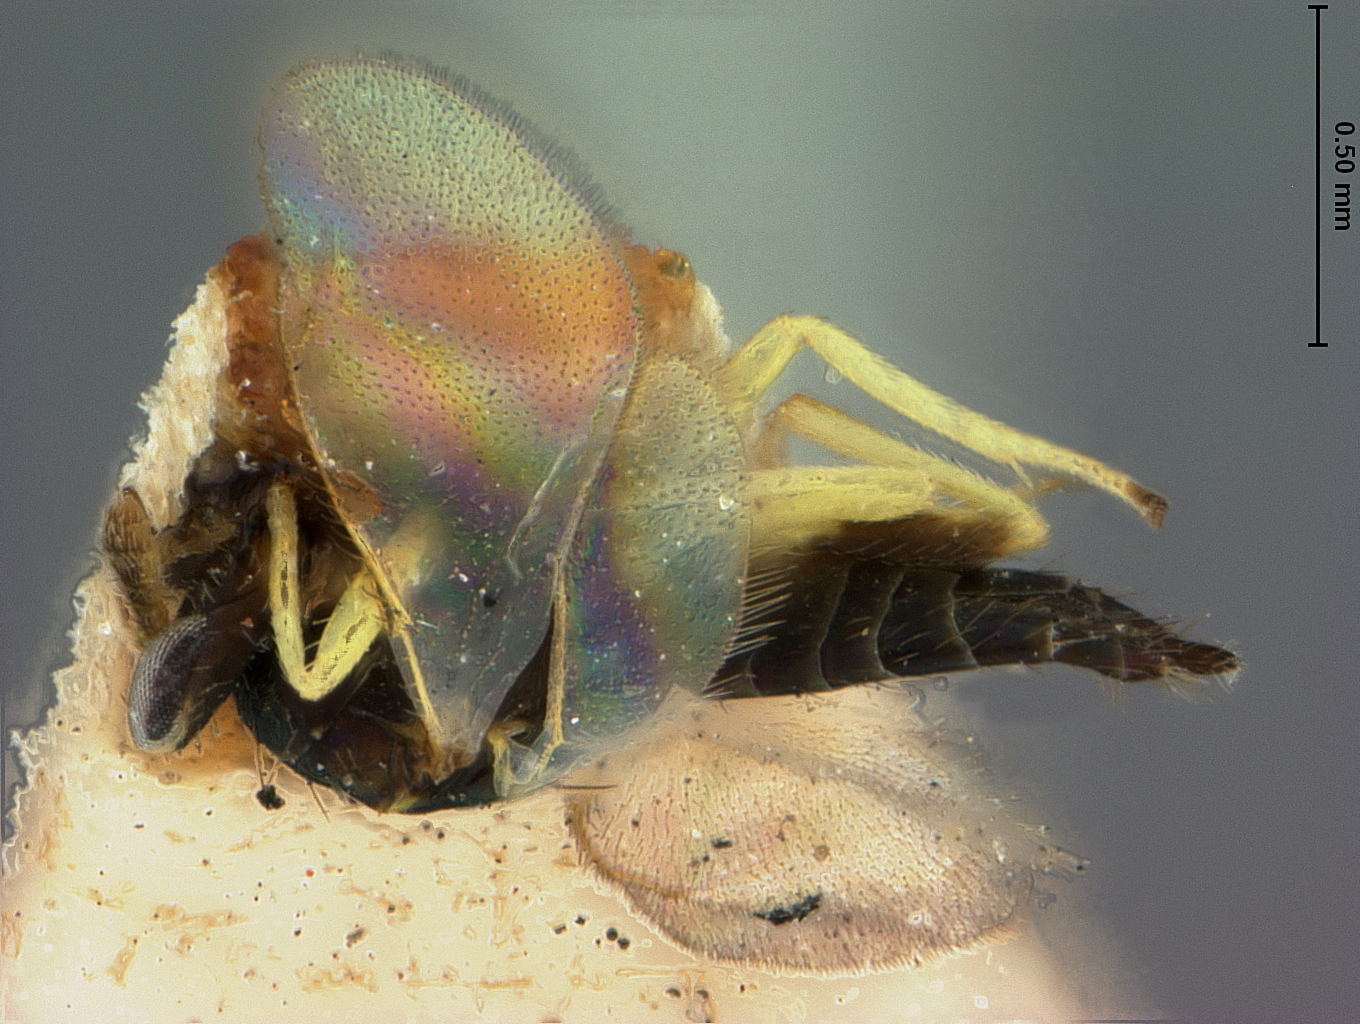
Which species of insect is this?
Cirrospilus flavomaculatus
